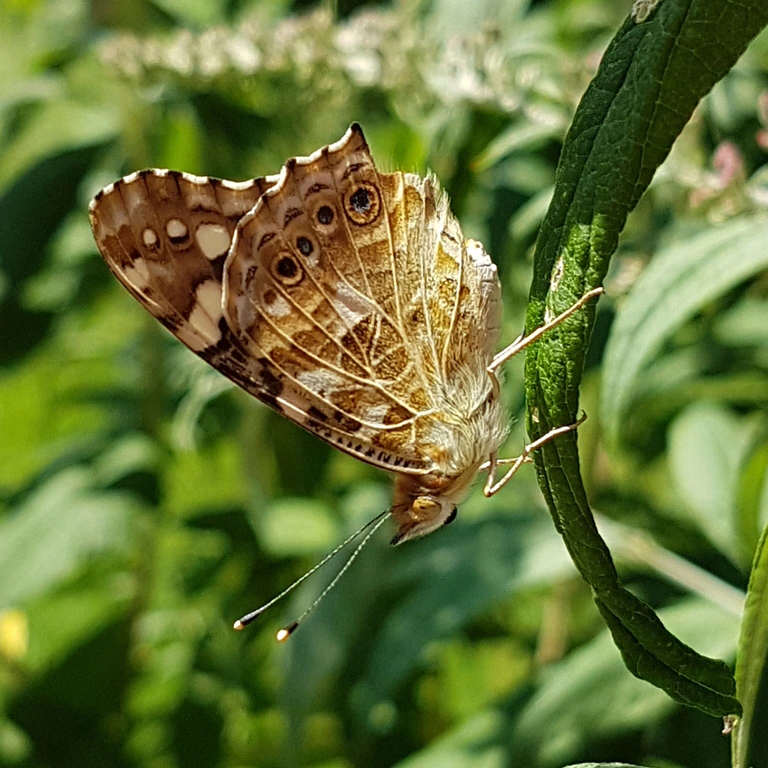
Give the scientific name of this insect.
Vanessa cardui
